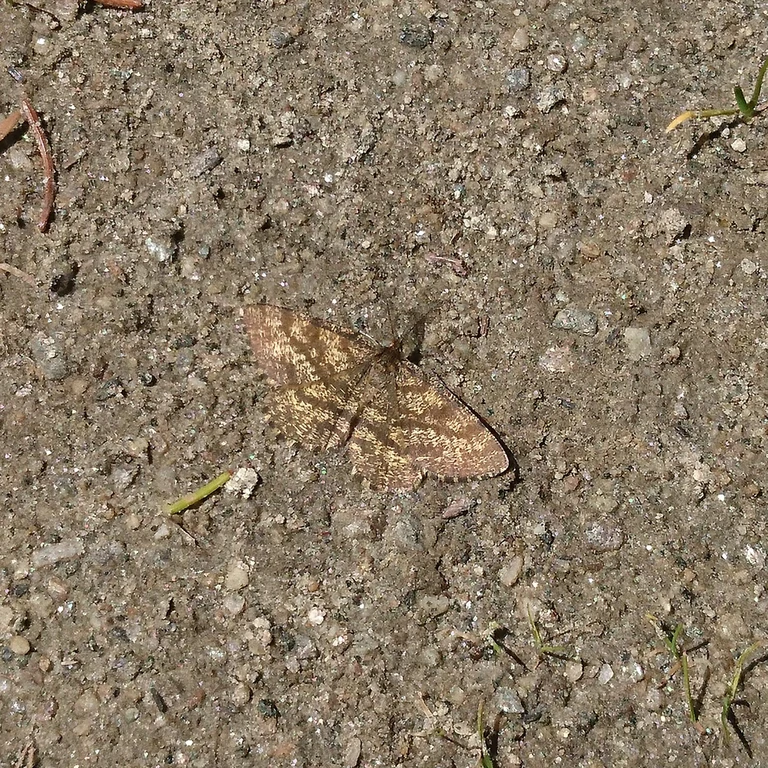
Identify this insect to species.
Ematurga atomaria
